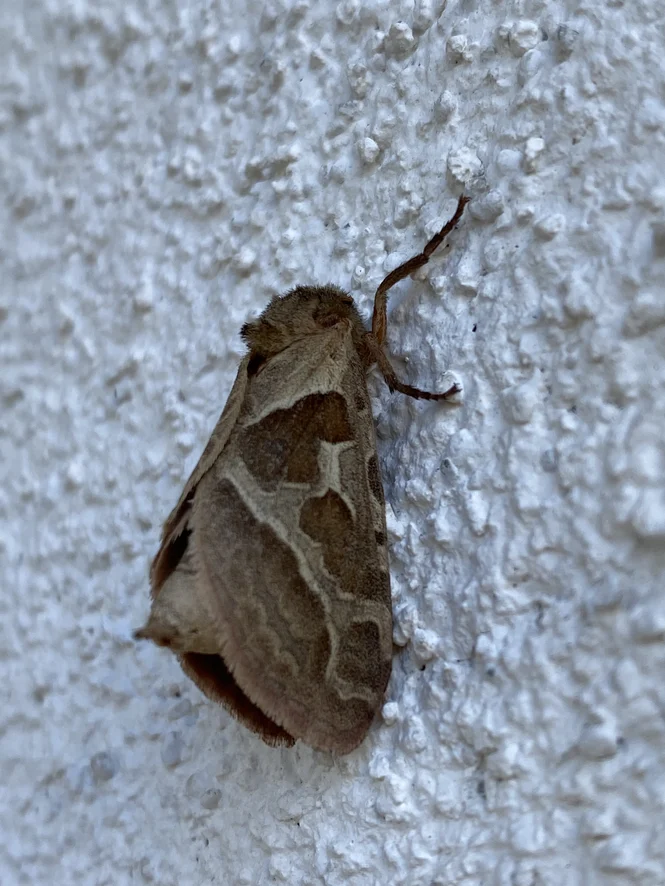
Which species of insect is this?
Triodia sylvina
